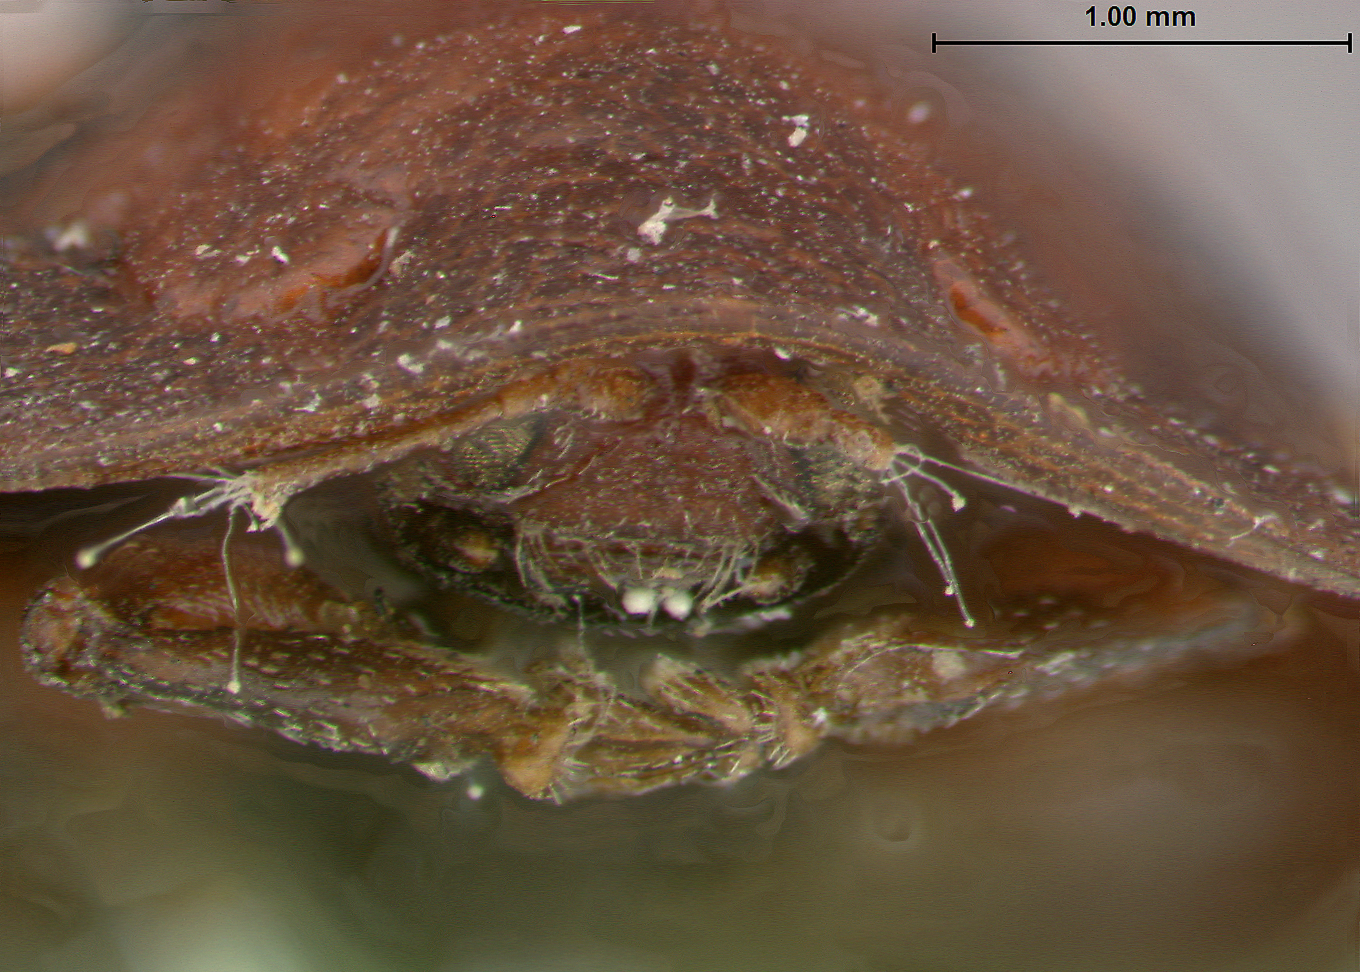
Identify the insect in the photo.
Fornicocassis rufocineata
